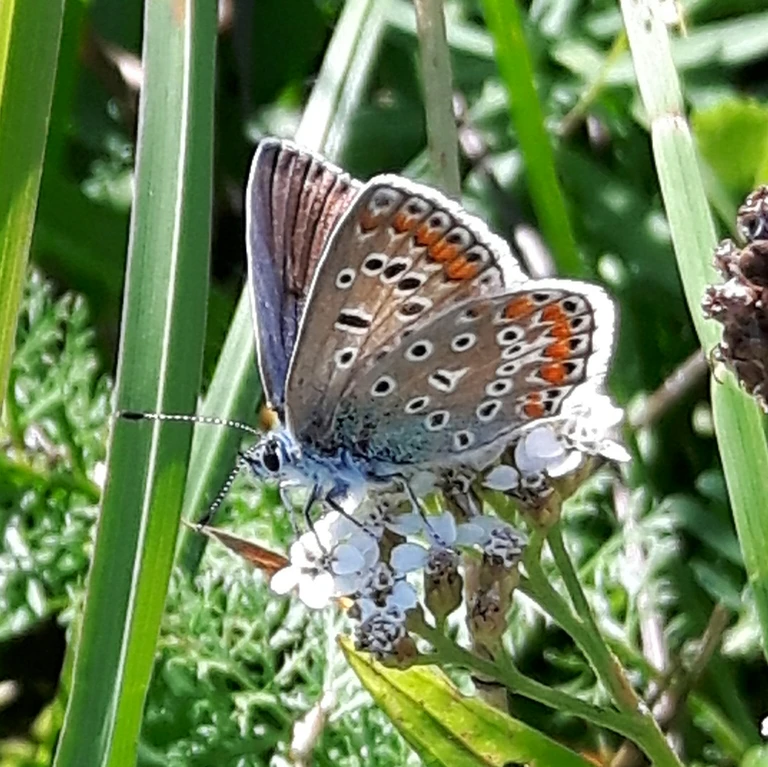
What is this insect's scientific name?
Polyommatus icarus
